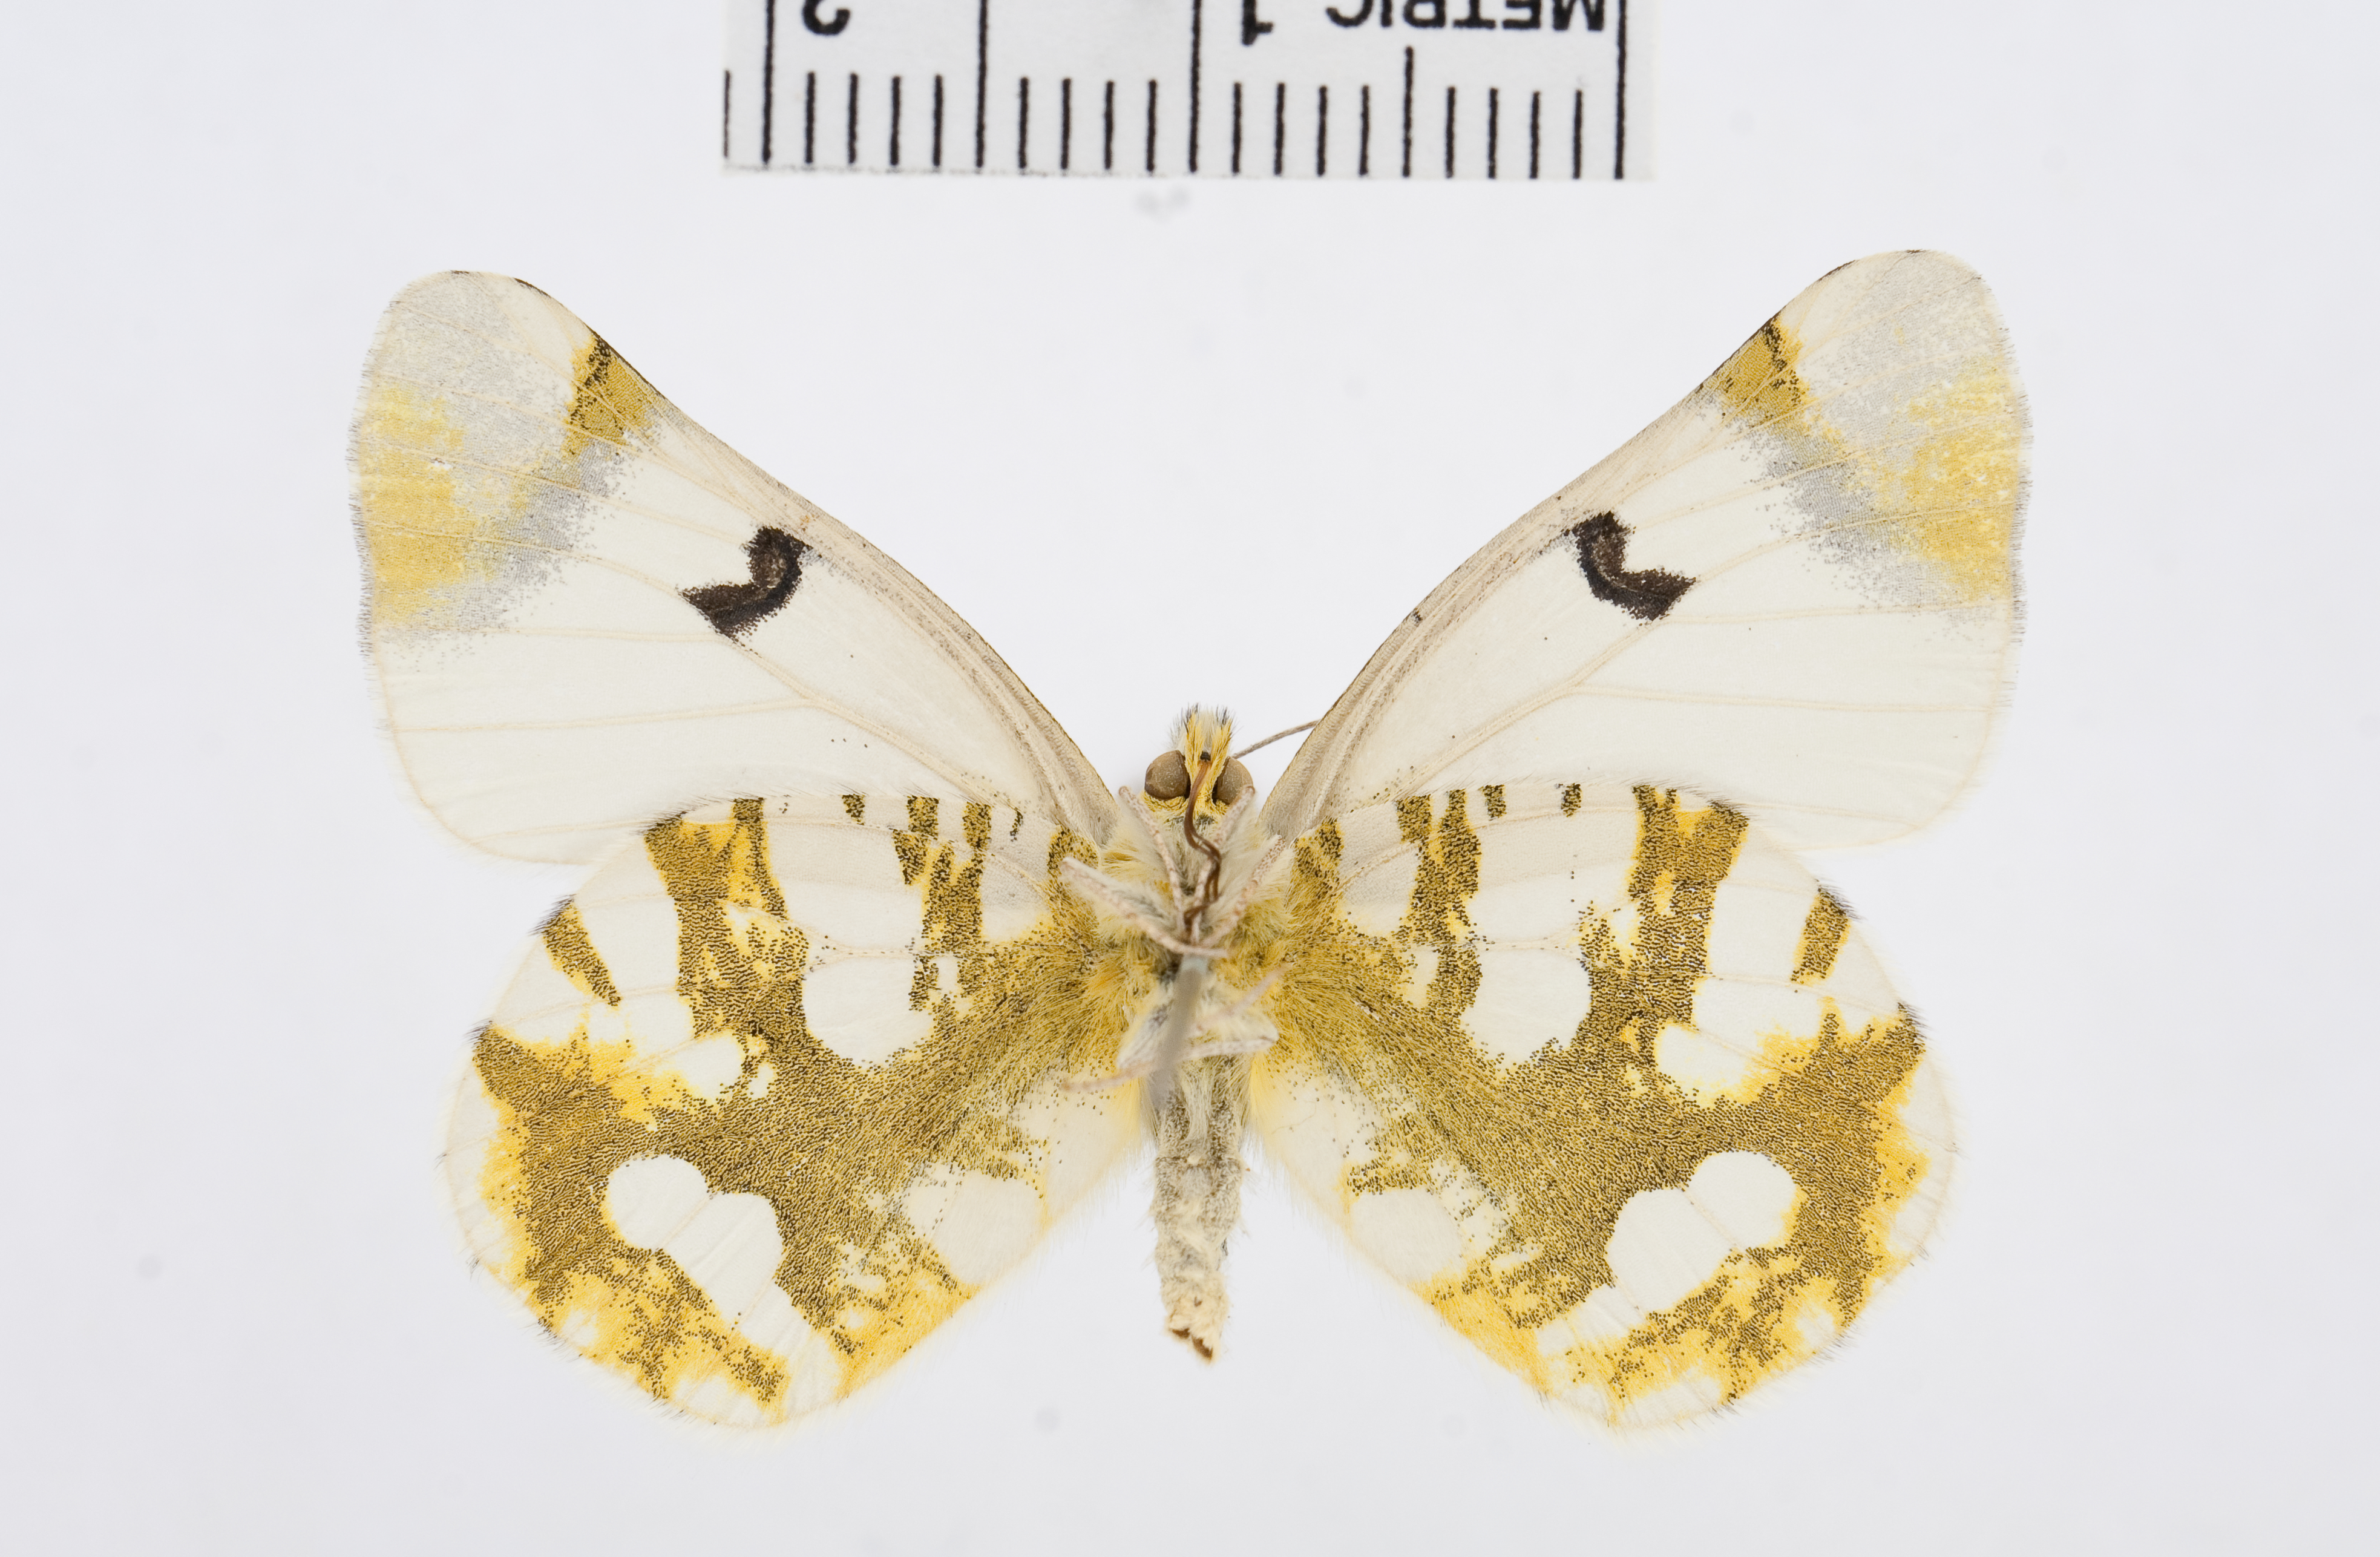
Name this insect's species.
Zegris fausti
